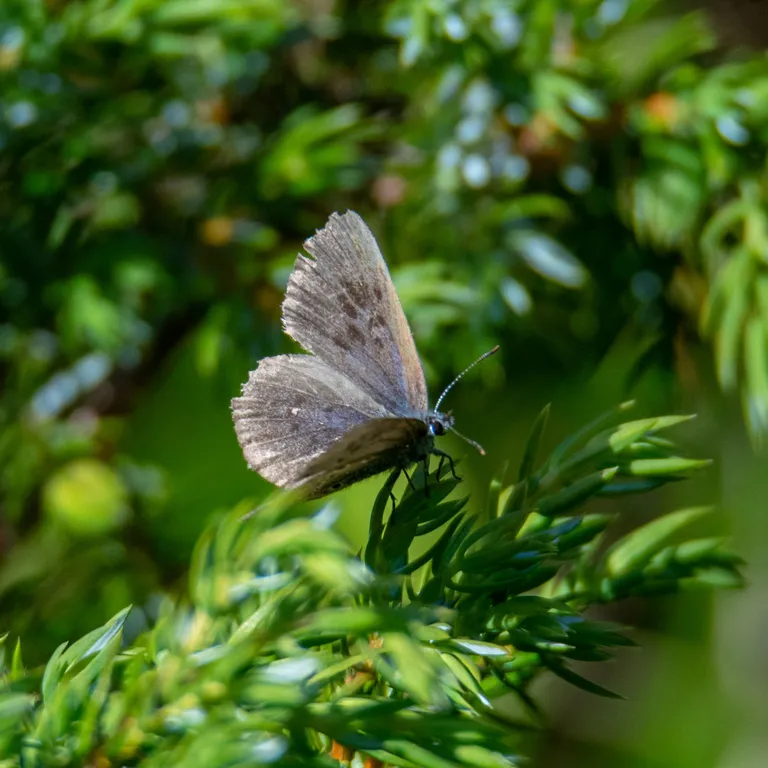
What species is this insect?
Phengaris arion (also Maculinea arion)
